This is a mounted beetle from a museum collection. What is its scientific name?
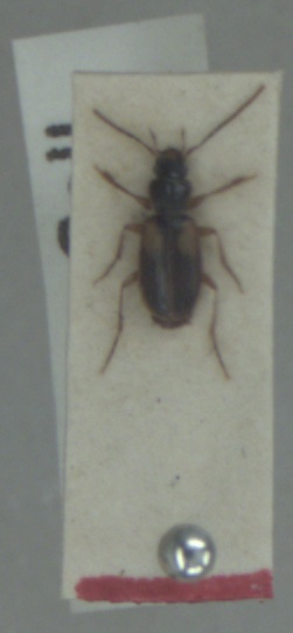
Badister sodalis
